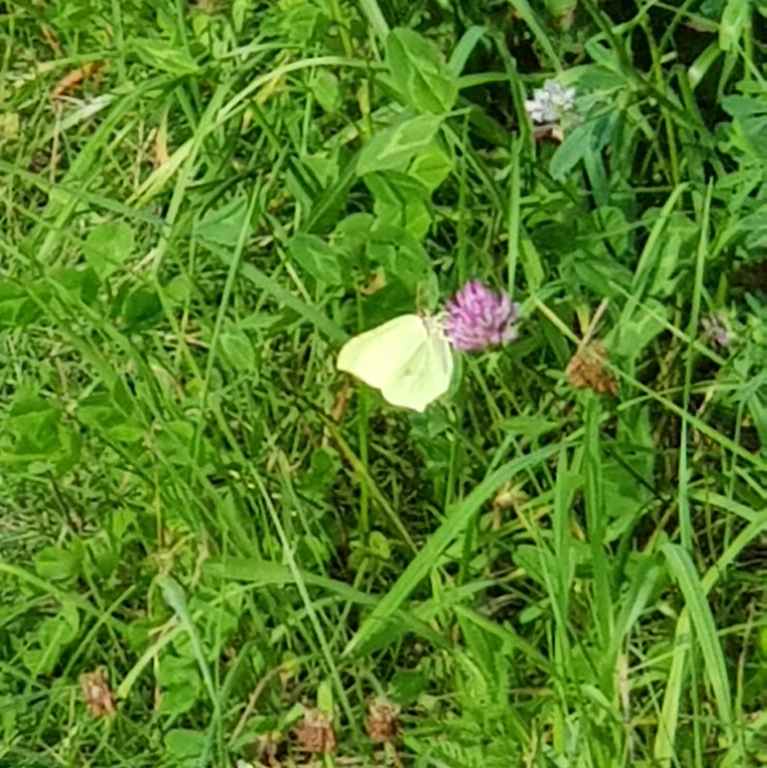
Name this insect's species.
Gonepteryx rhamni
